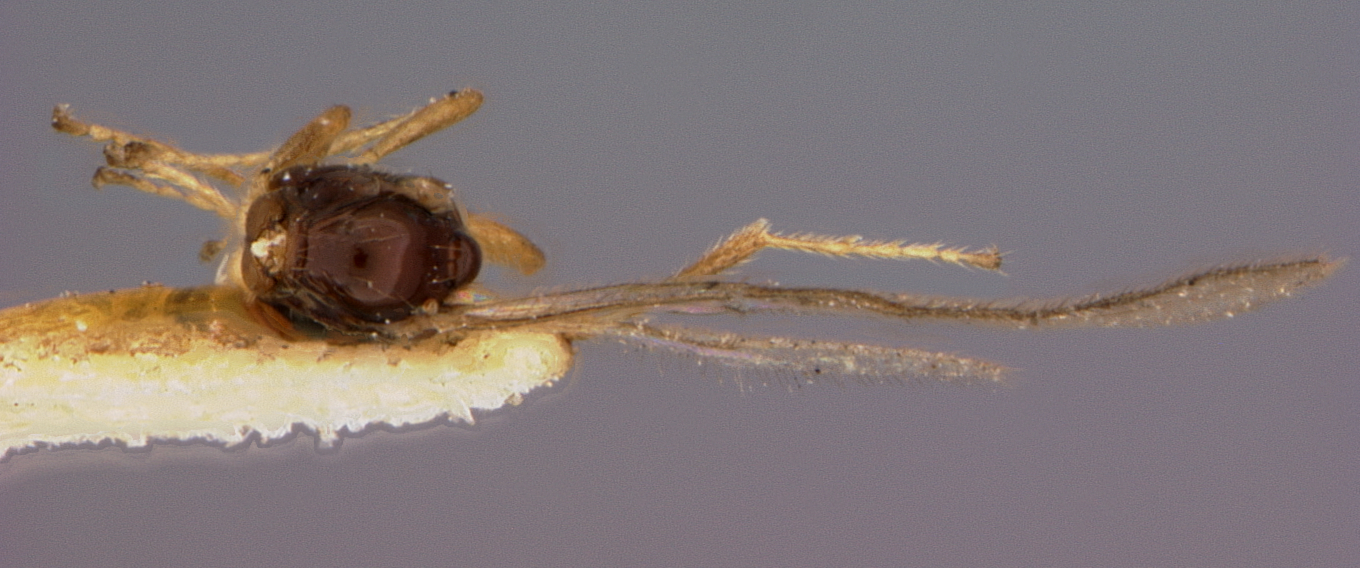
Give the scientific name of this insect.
Aspilota cultrata
